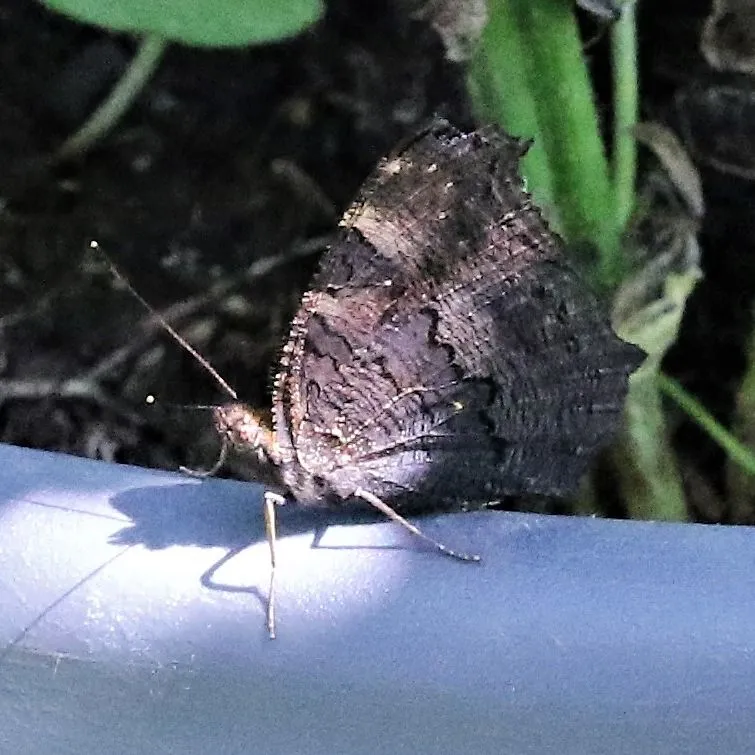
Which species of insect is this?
Aglais io
